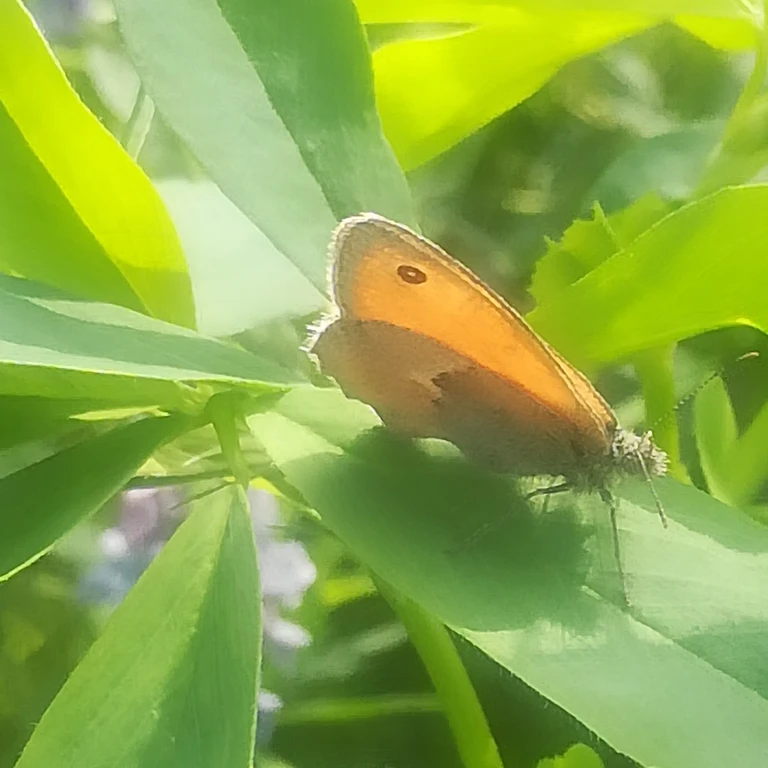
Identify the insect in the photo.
Coenonympha pamphilus
